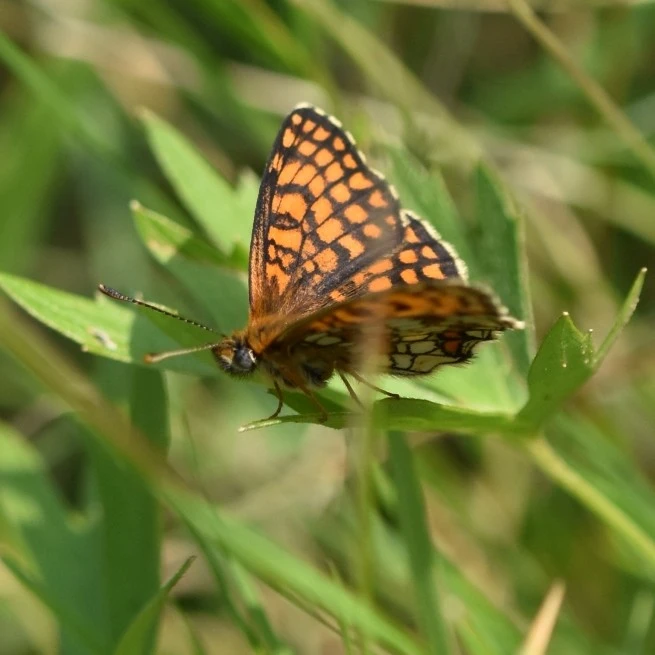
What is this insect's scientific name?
Melitaea athalia
